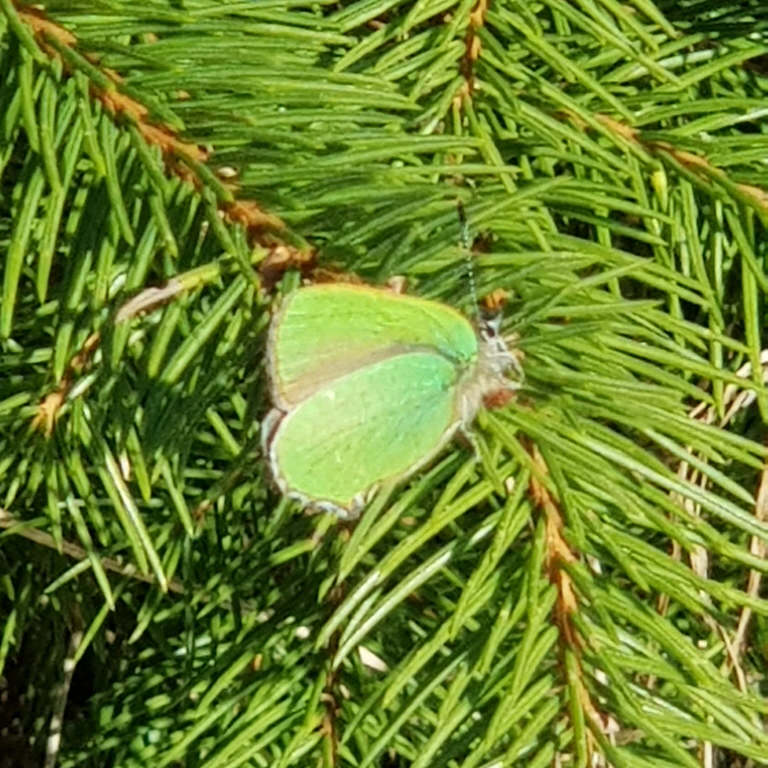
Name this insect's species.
Callophrys rubi
